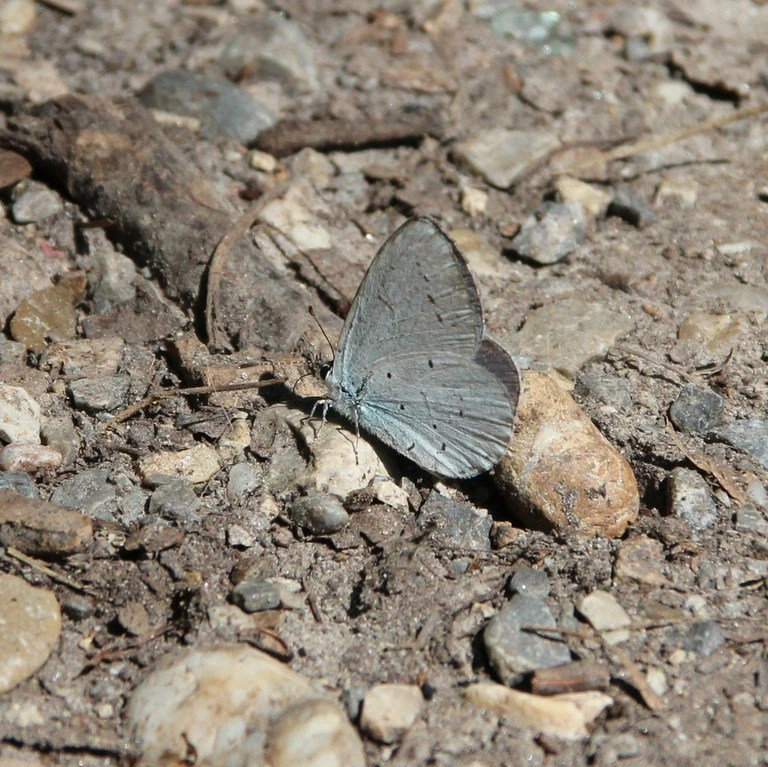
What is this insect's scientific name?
Celastrina argiolus
